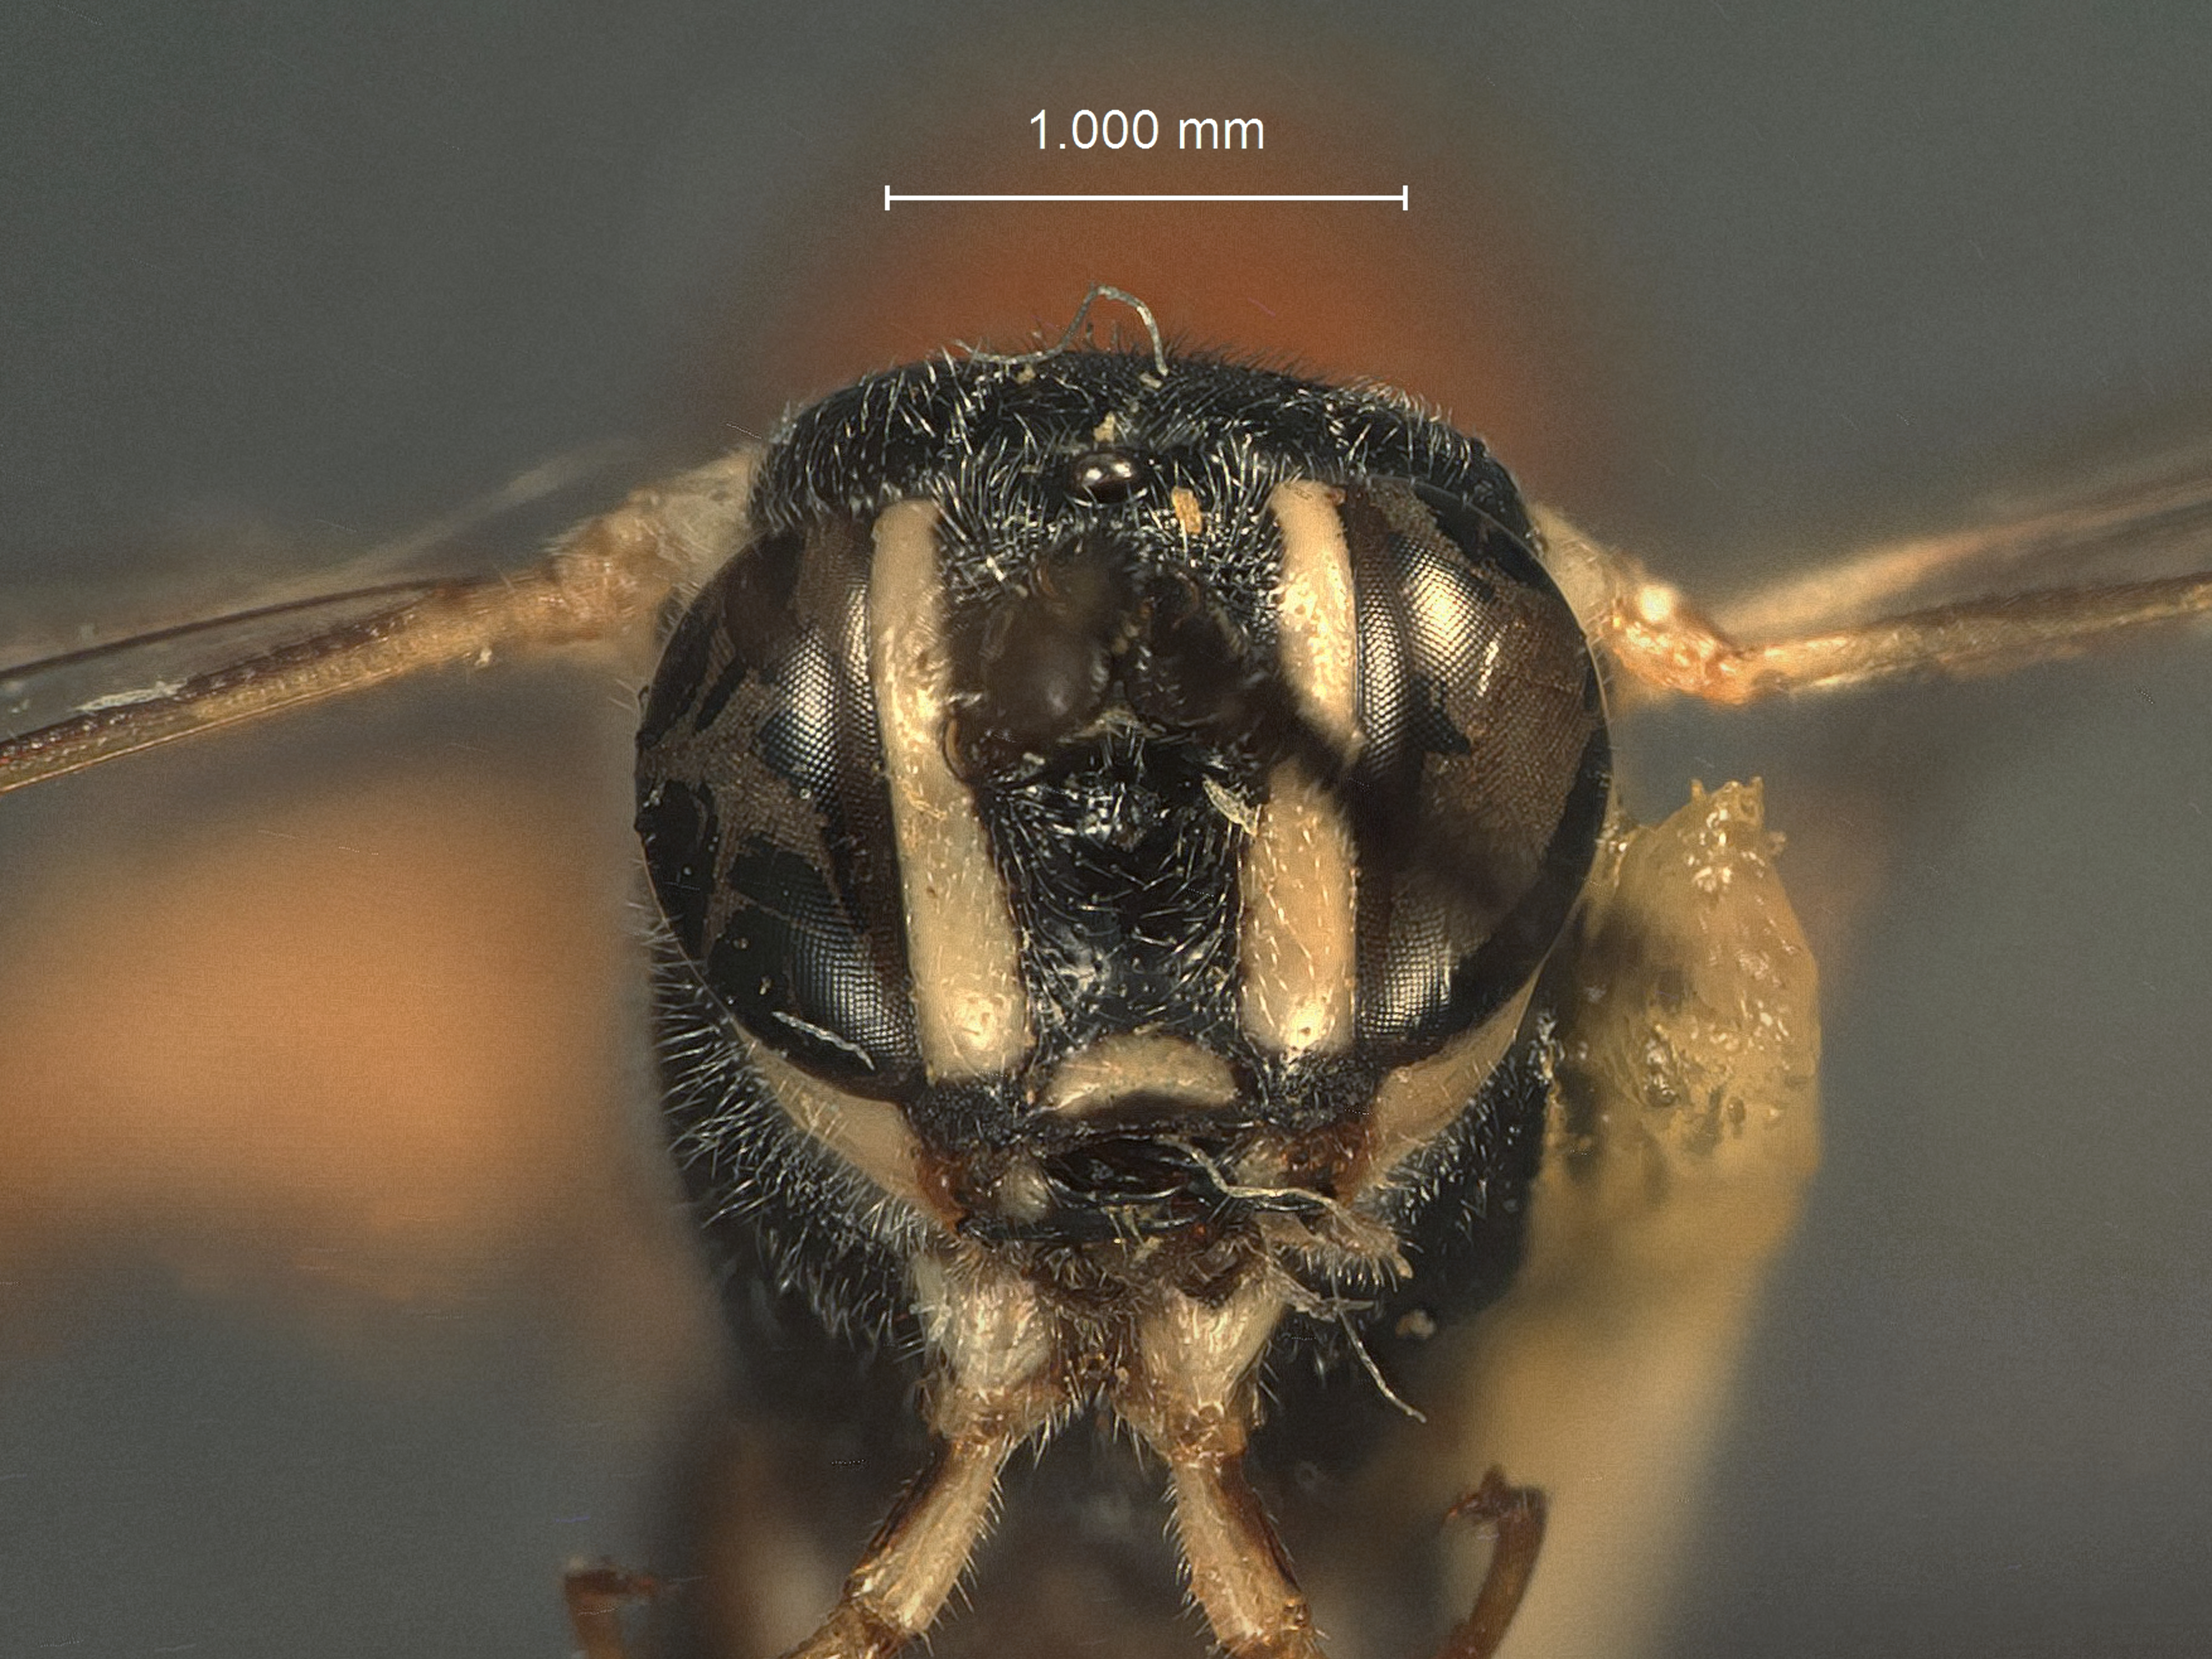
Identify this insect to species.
Cryptohelcostizus ornatus
